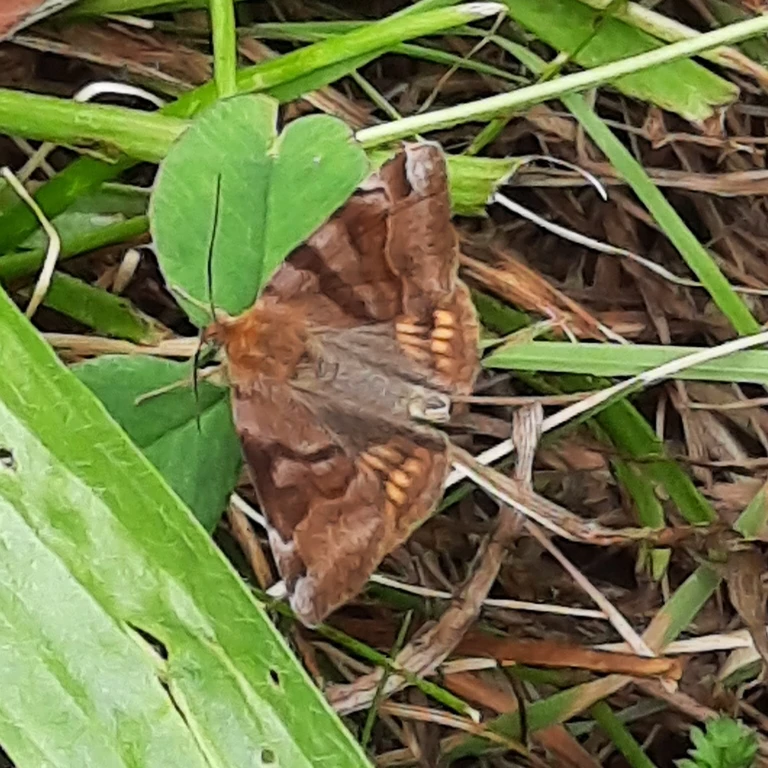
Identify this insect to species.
Euclidia glyphica
